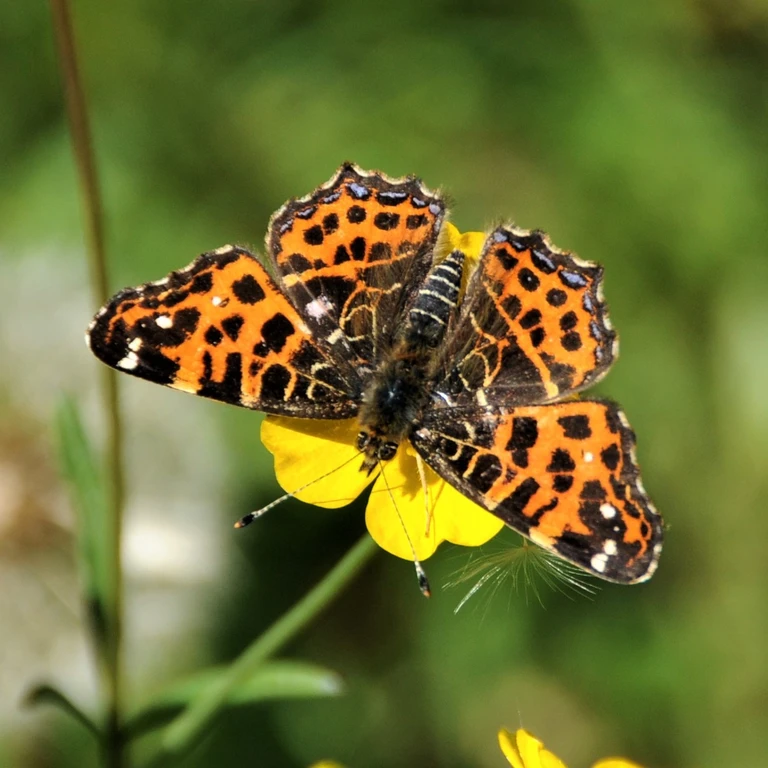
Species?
Araschnia levana
